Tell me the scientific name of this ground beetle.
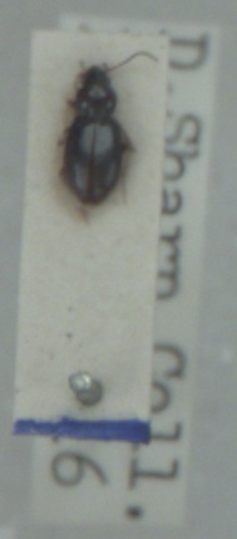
Bembidion obtusum
